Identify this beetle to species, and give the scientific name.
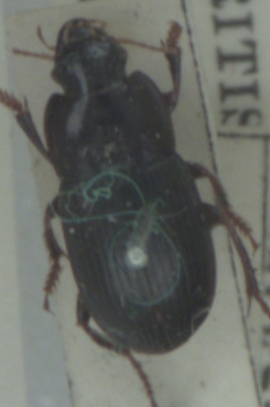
Harpalus tardus
